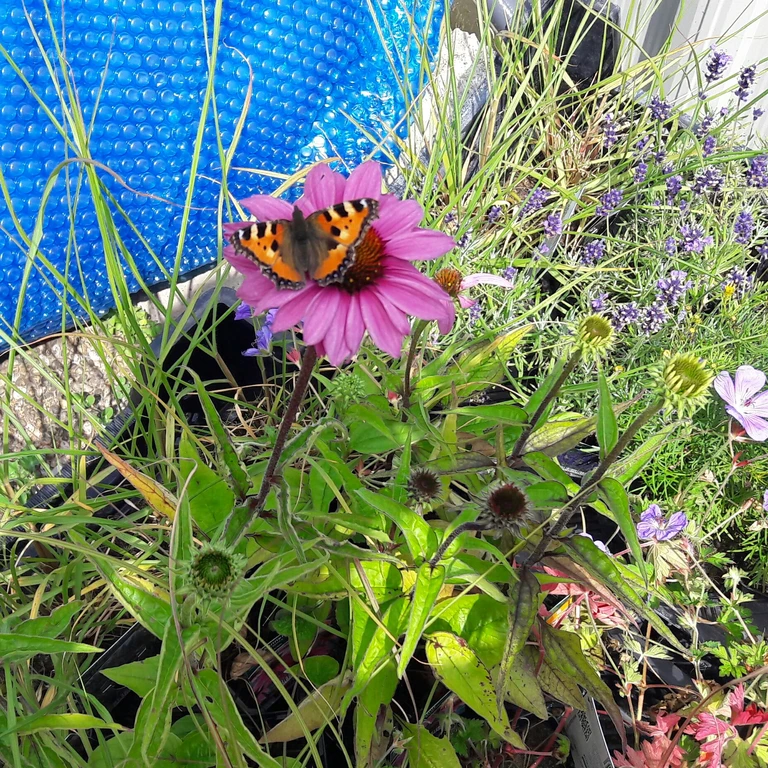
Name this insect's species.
Aglais urticae
